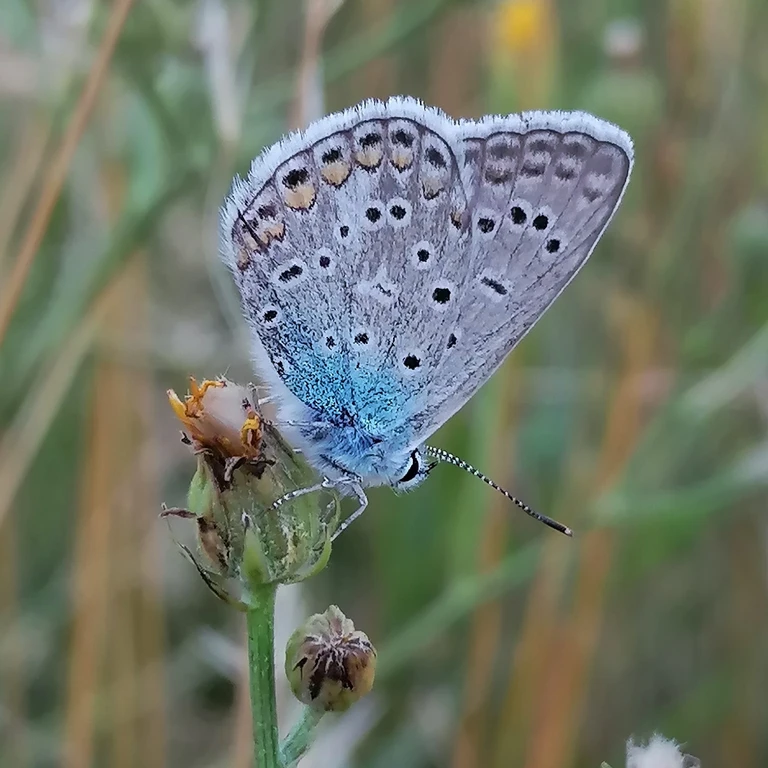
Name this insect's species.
Polyommatus icarus
